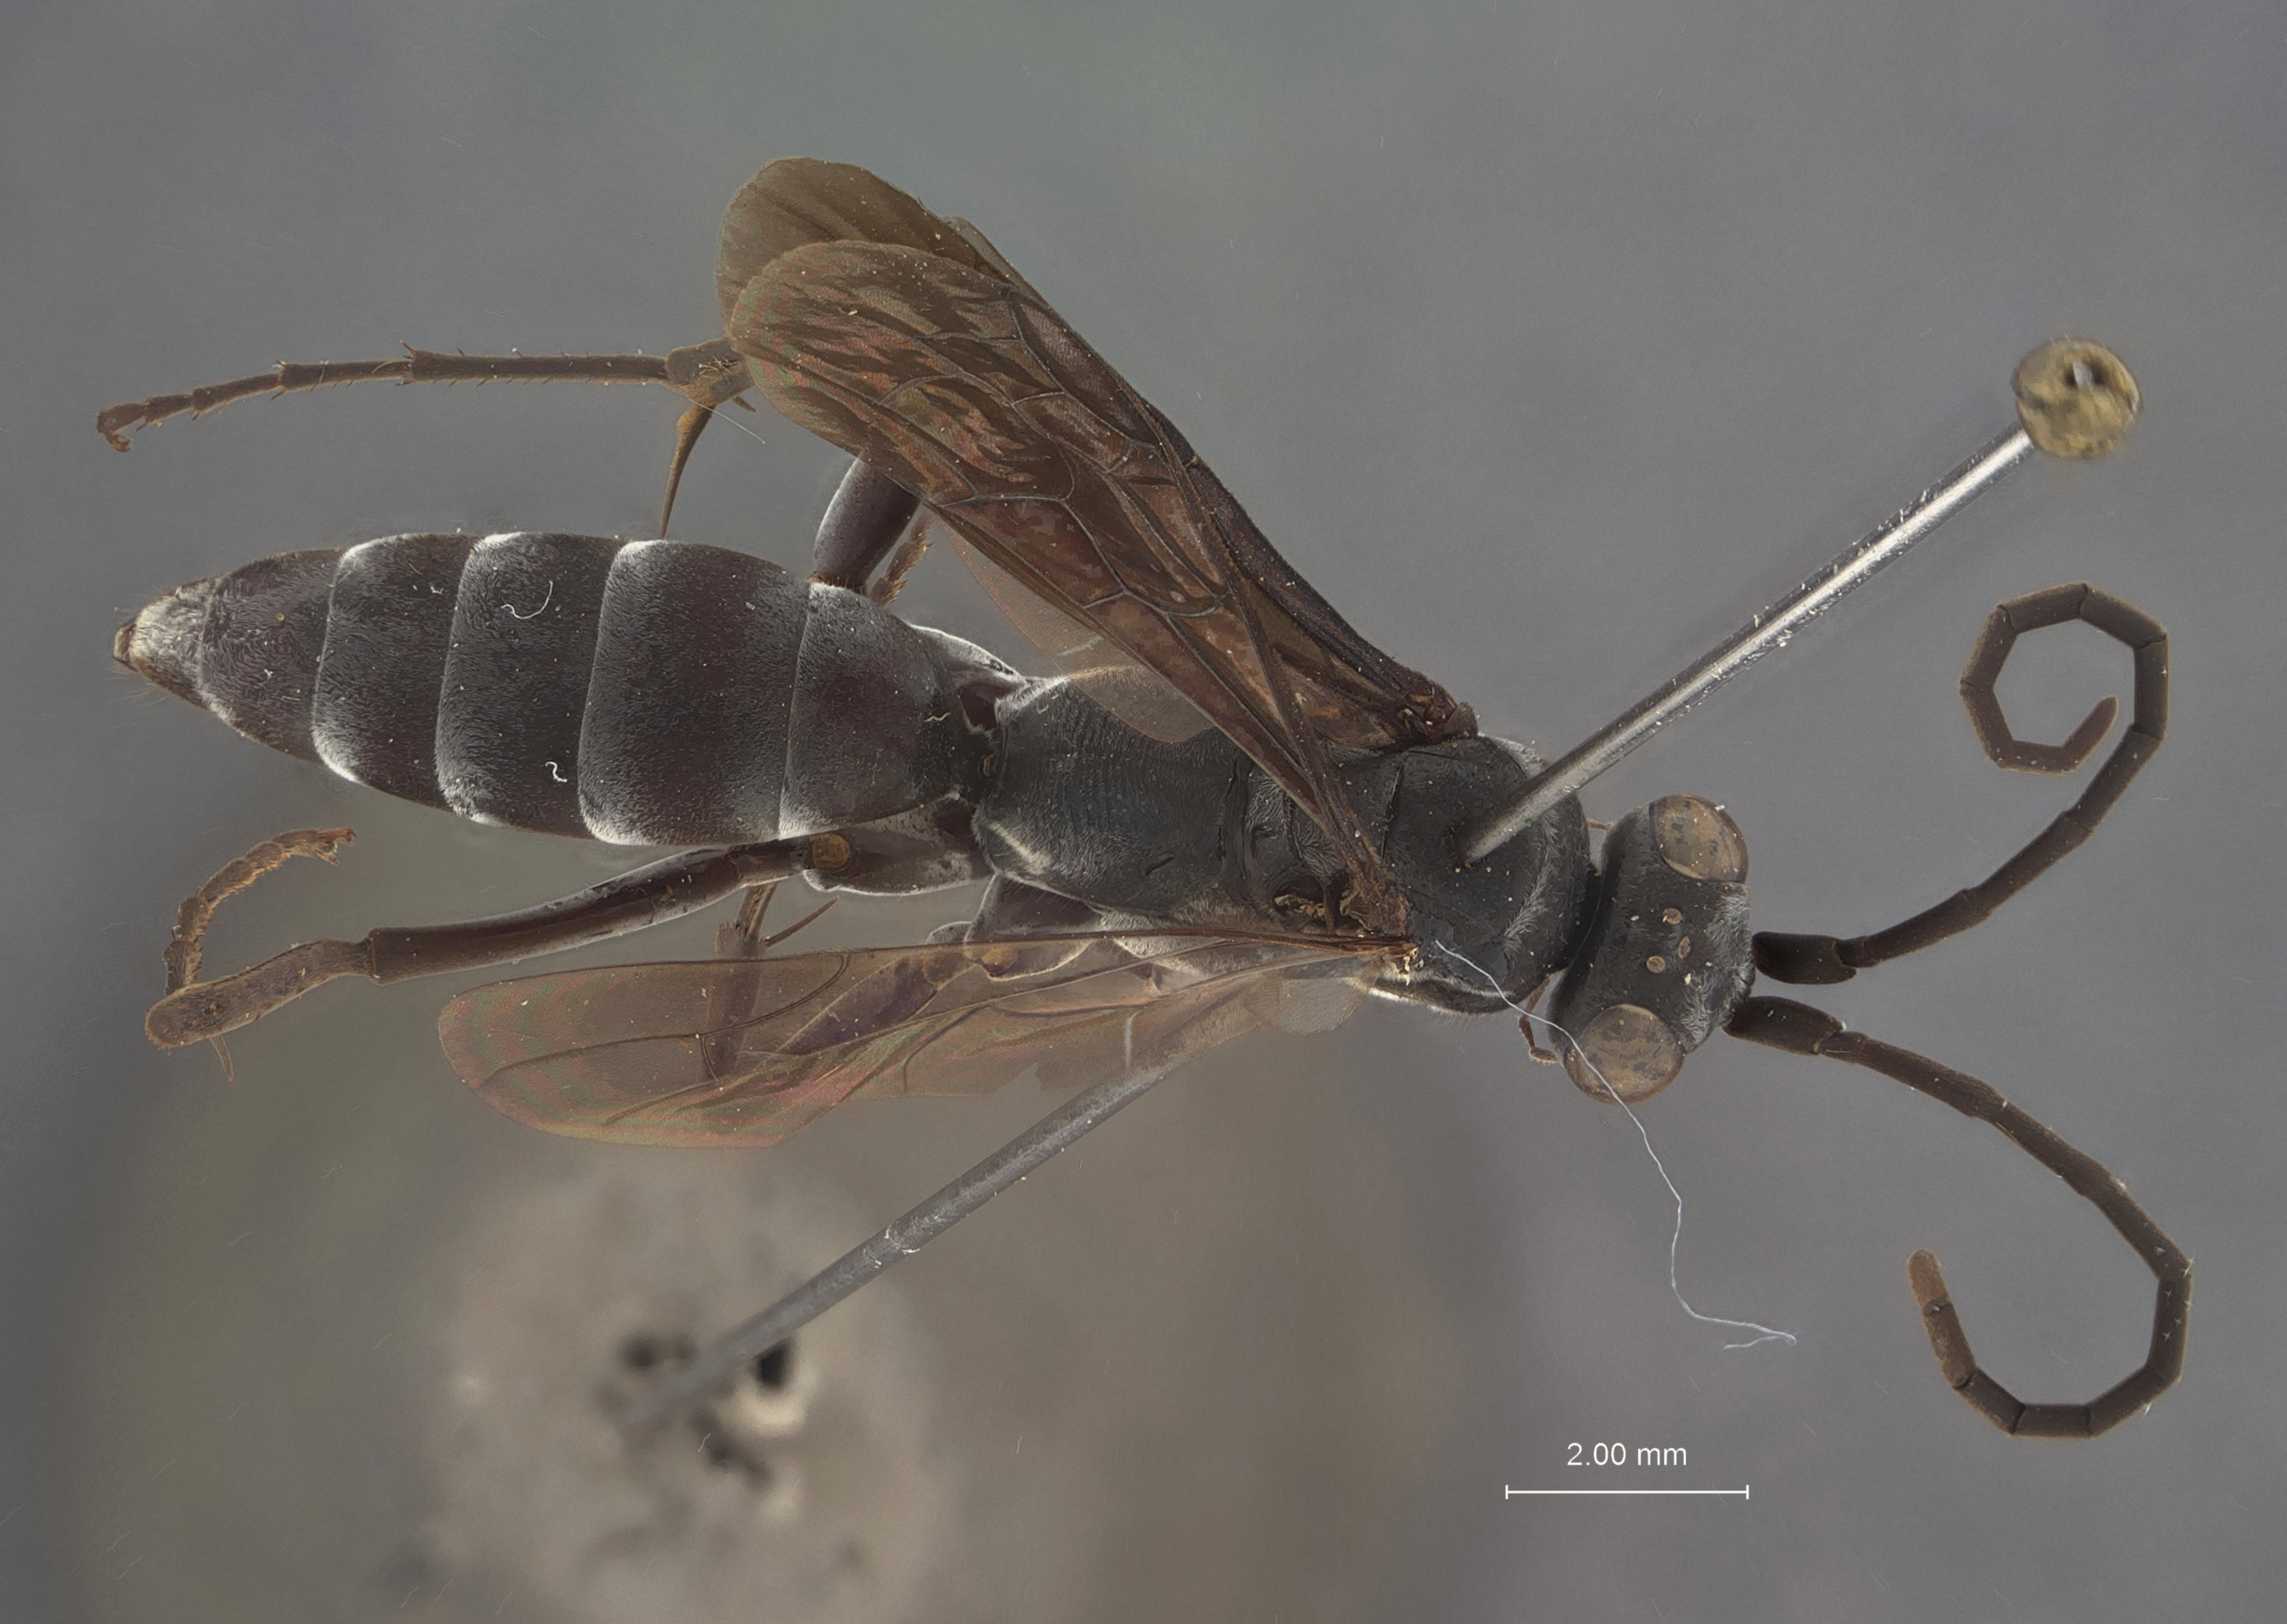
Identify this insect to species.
Lissocnemis niger
